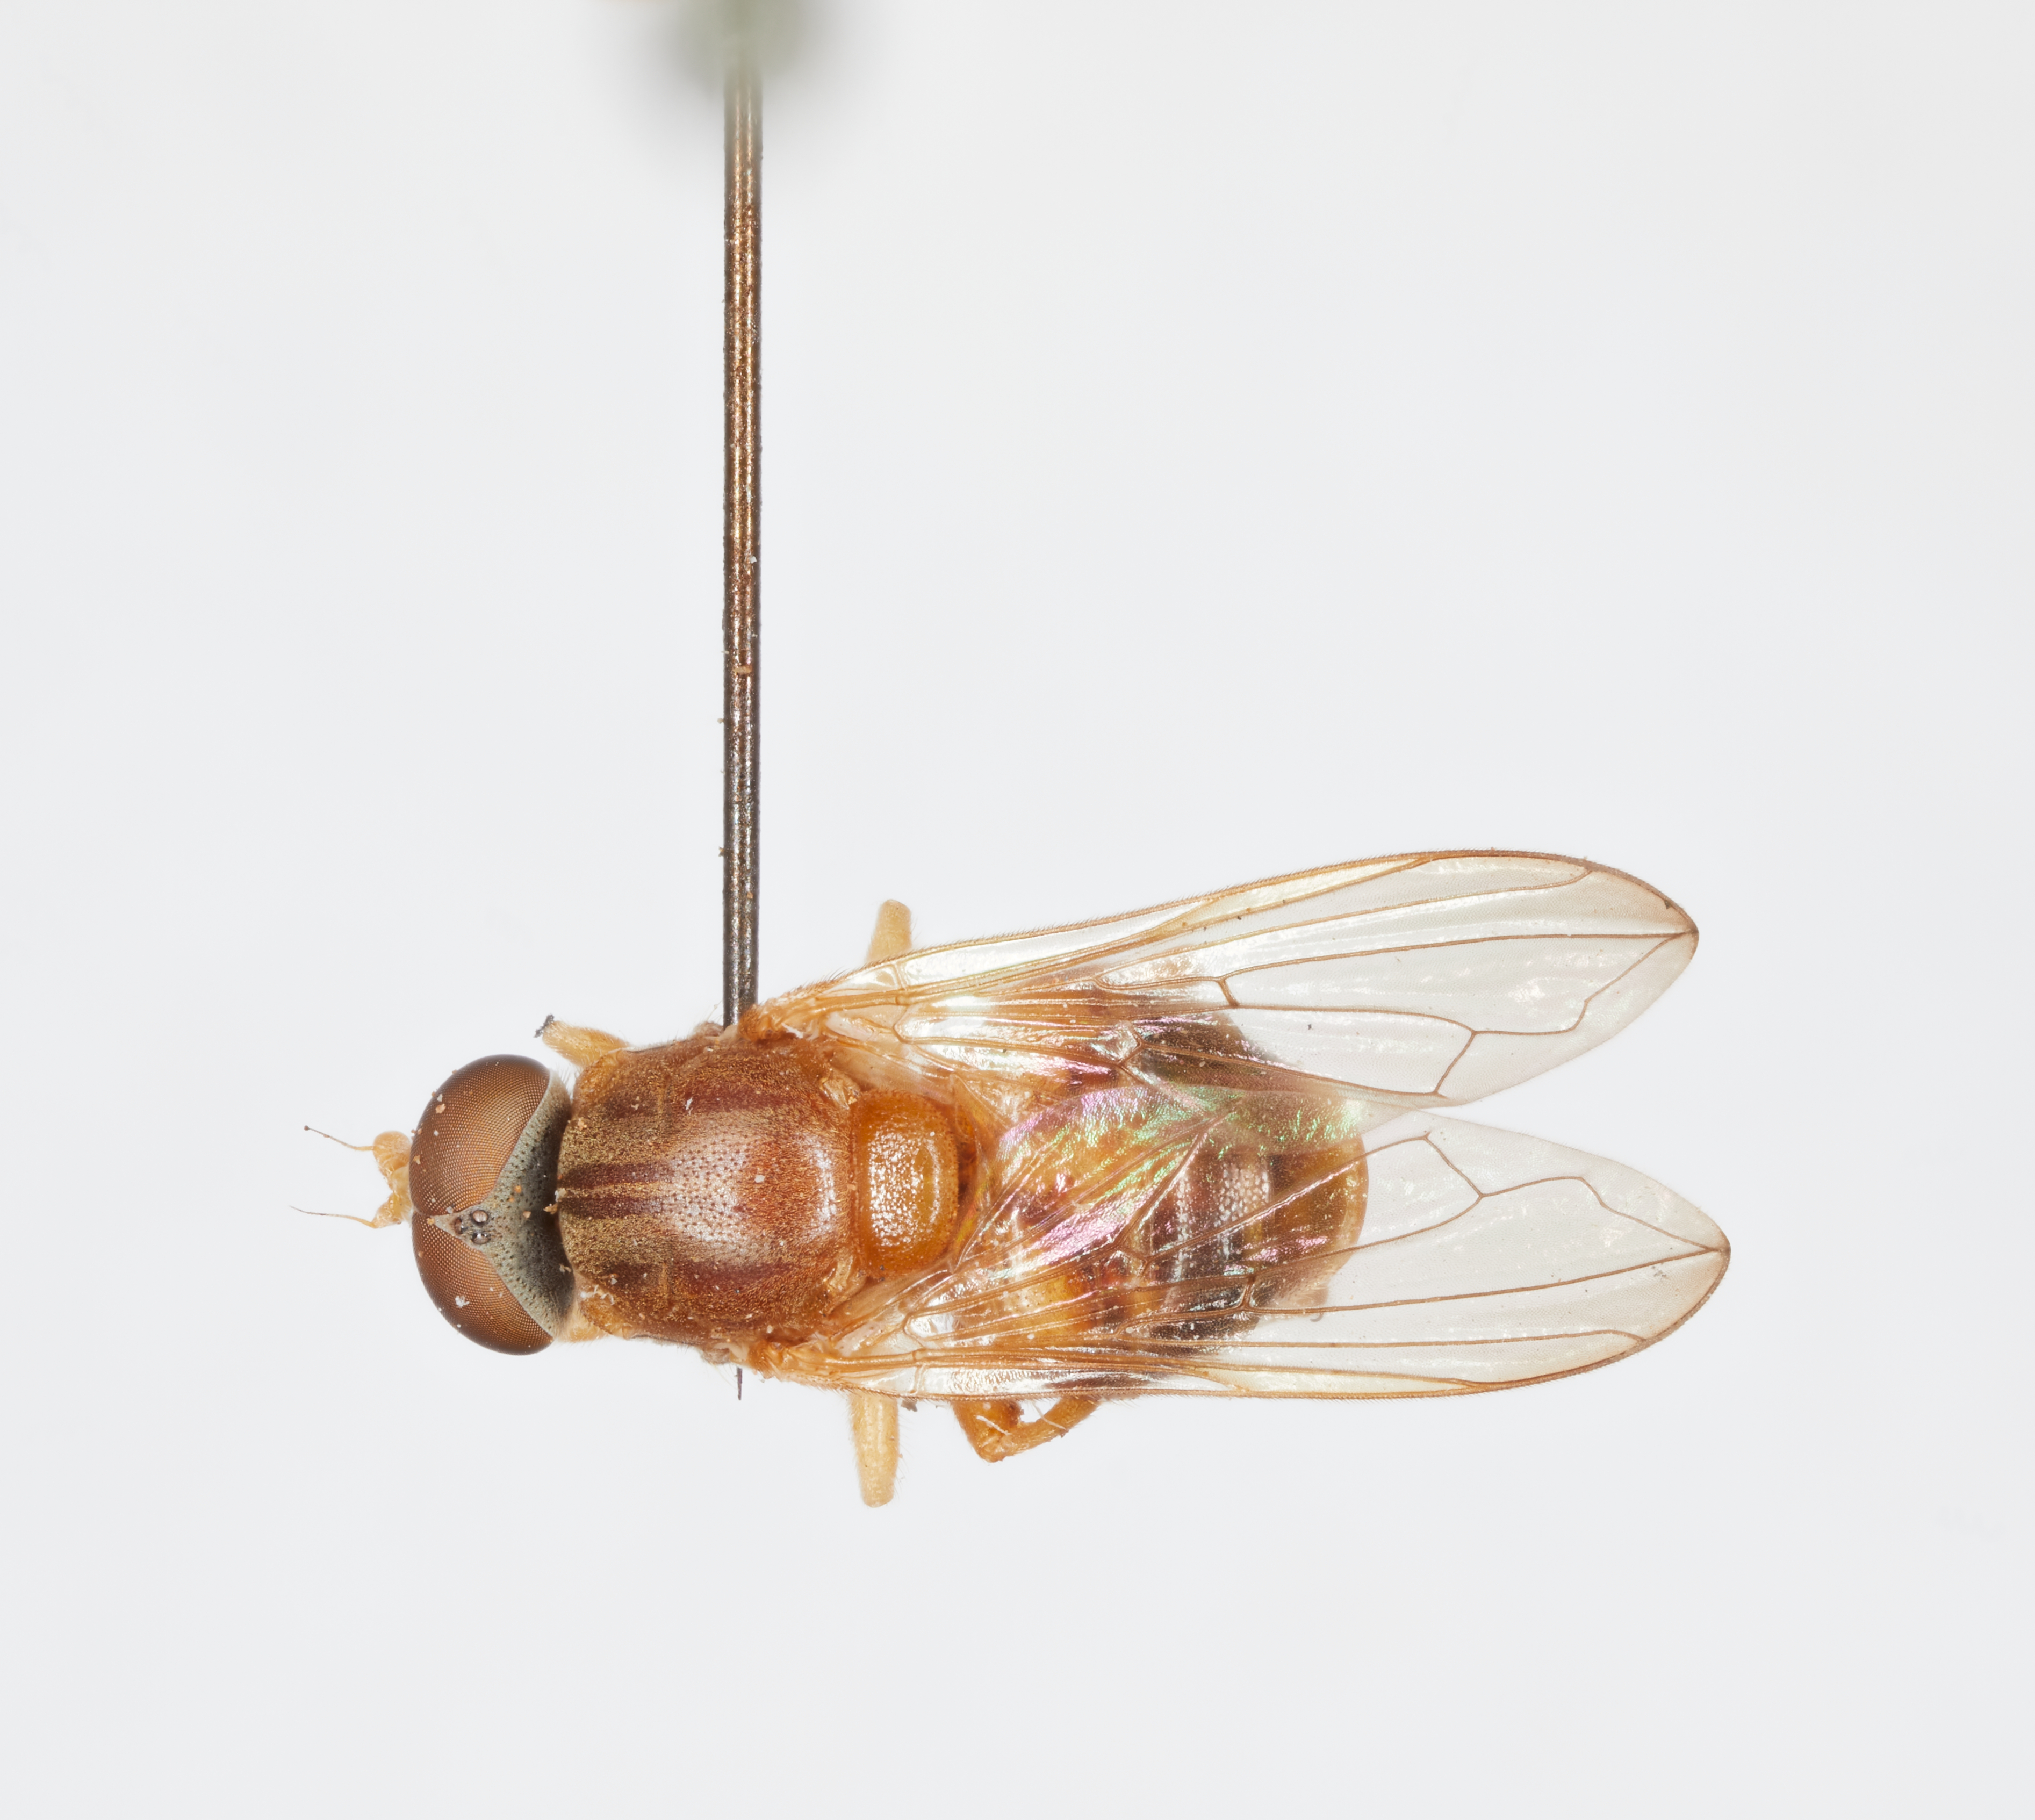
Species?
Brachyopa flavescens
